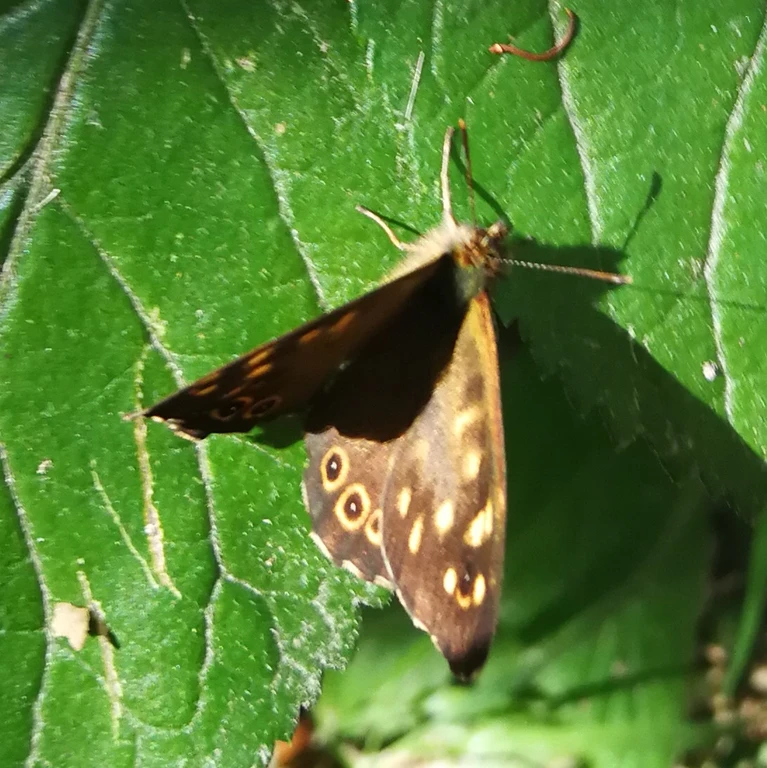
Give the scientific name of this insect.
Pararge aegeria
